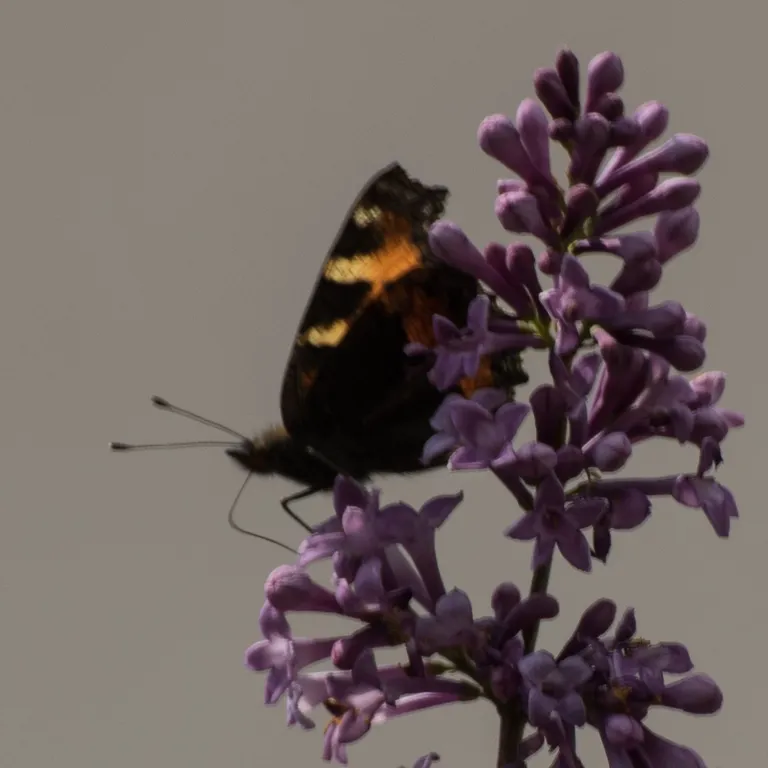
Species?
Aglais urticae
